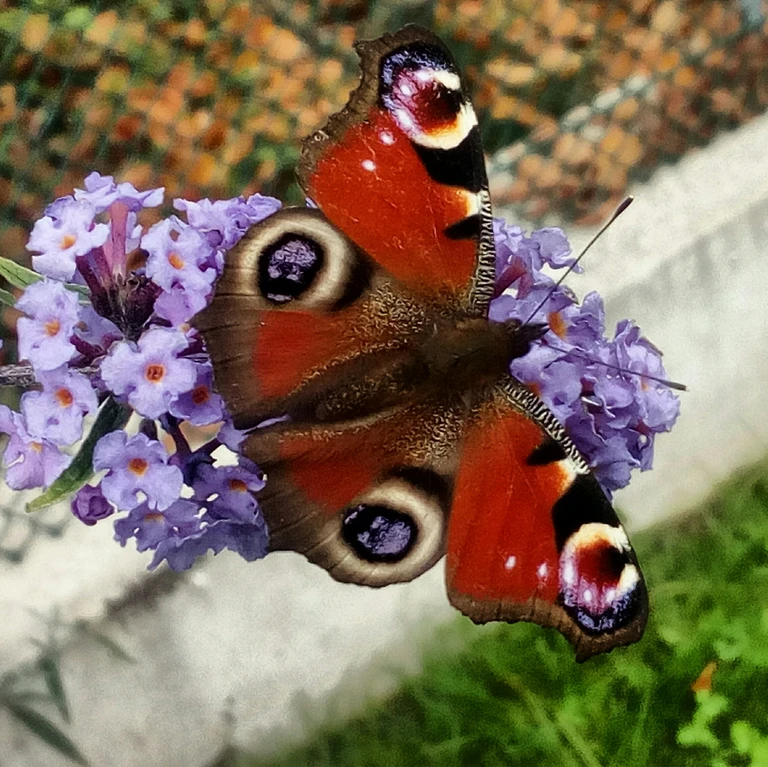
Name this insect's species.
Aglais io
